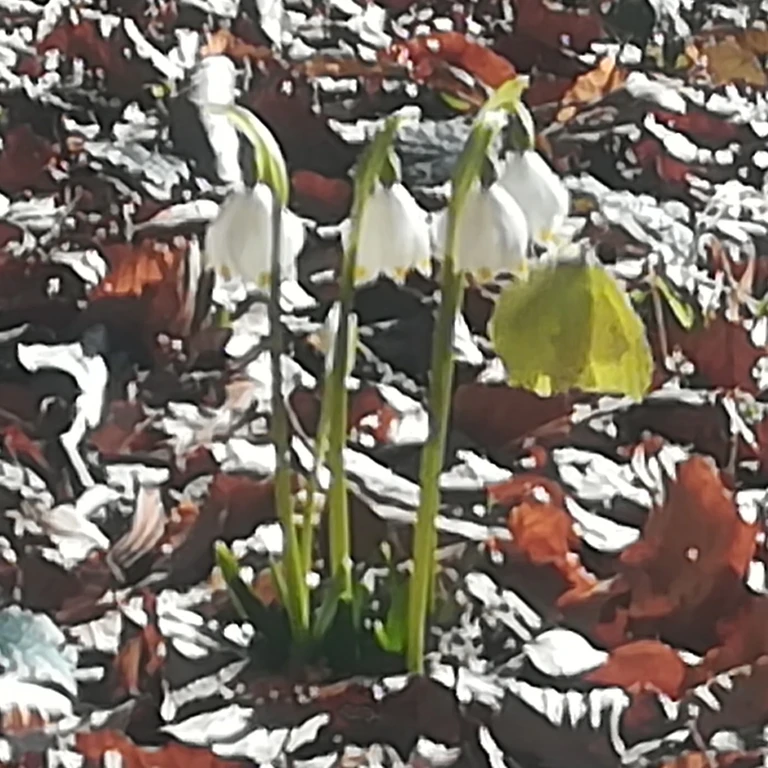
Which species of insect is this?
Gonepteryx rhamni
